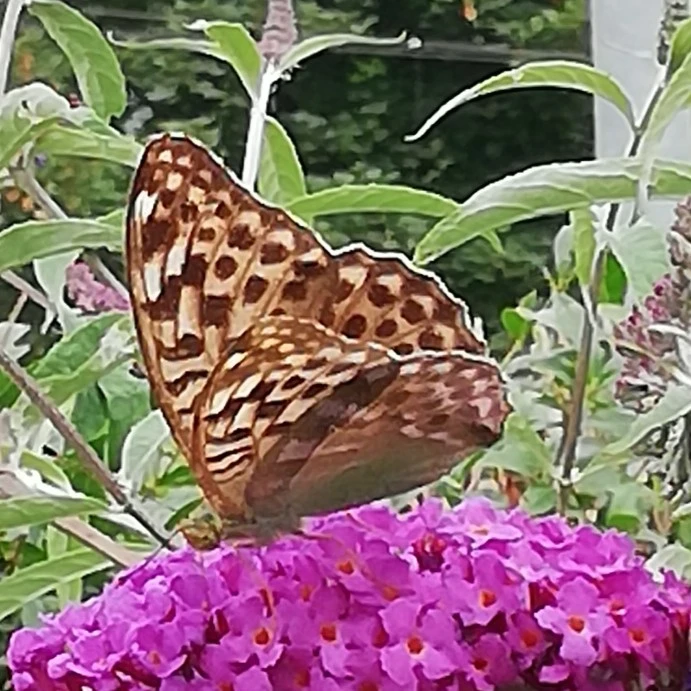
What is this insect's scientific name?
Argynnis paphia
